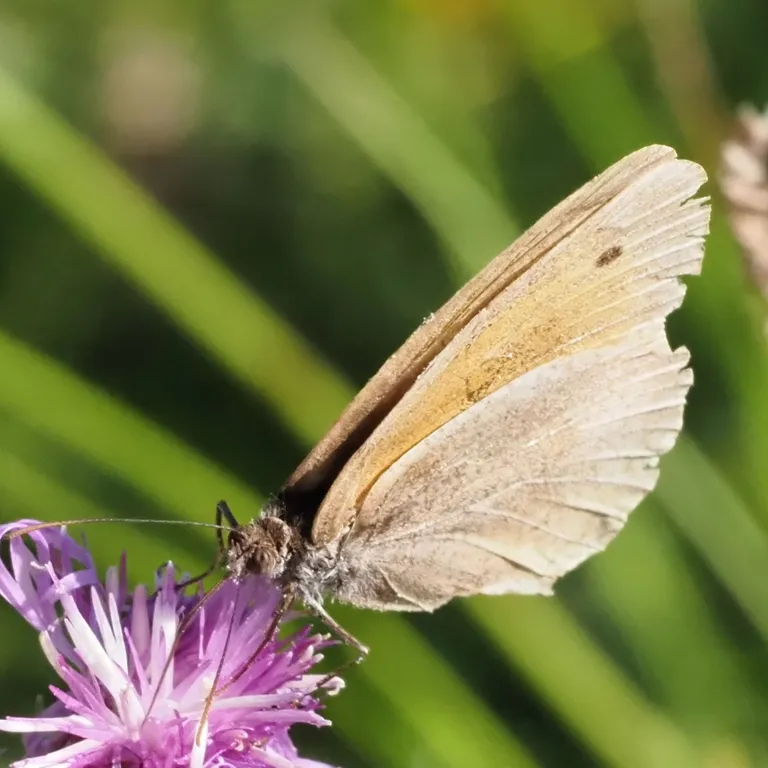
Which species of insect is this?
Maniola jurtina
